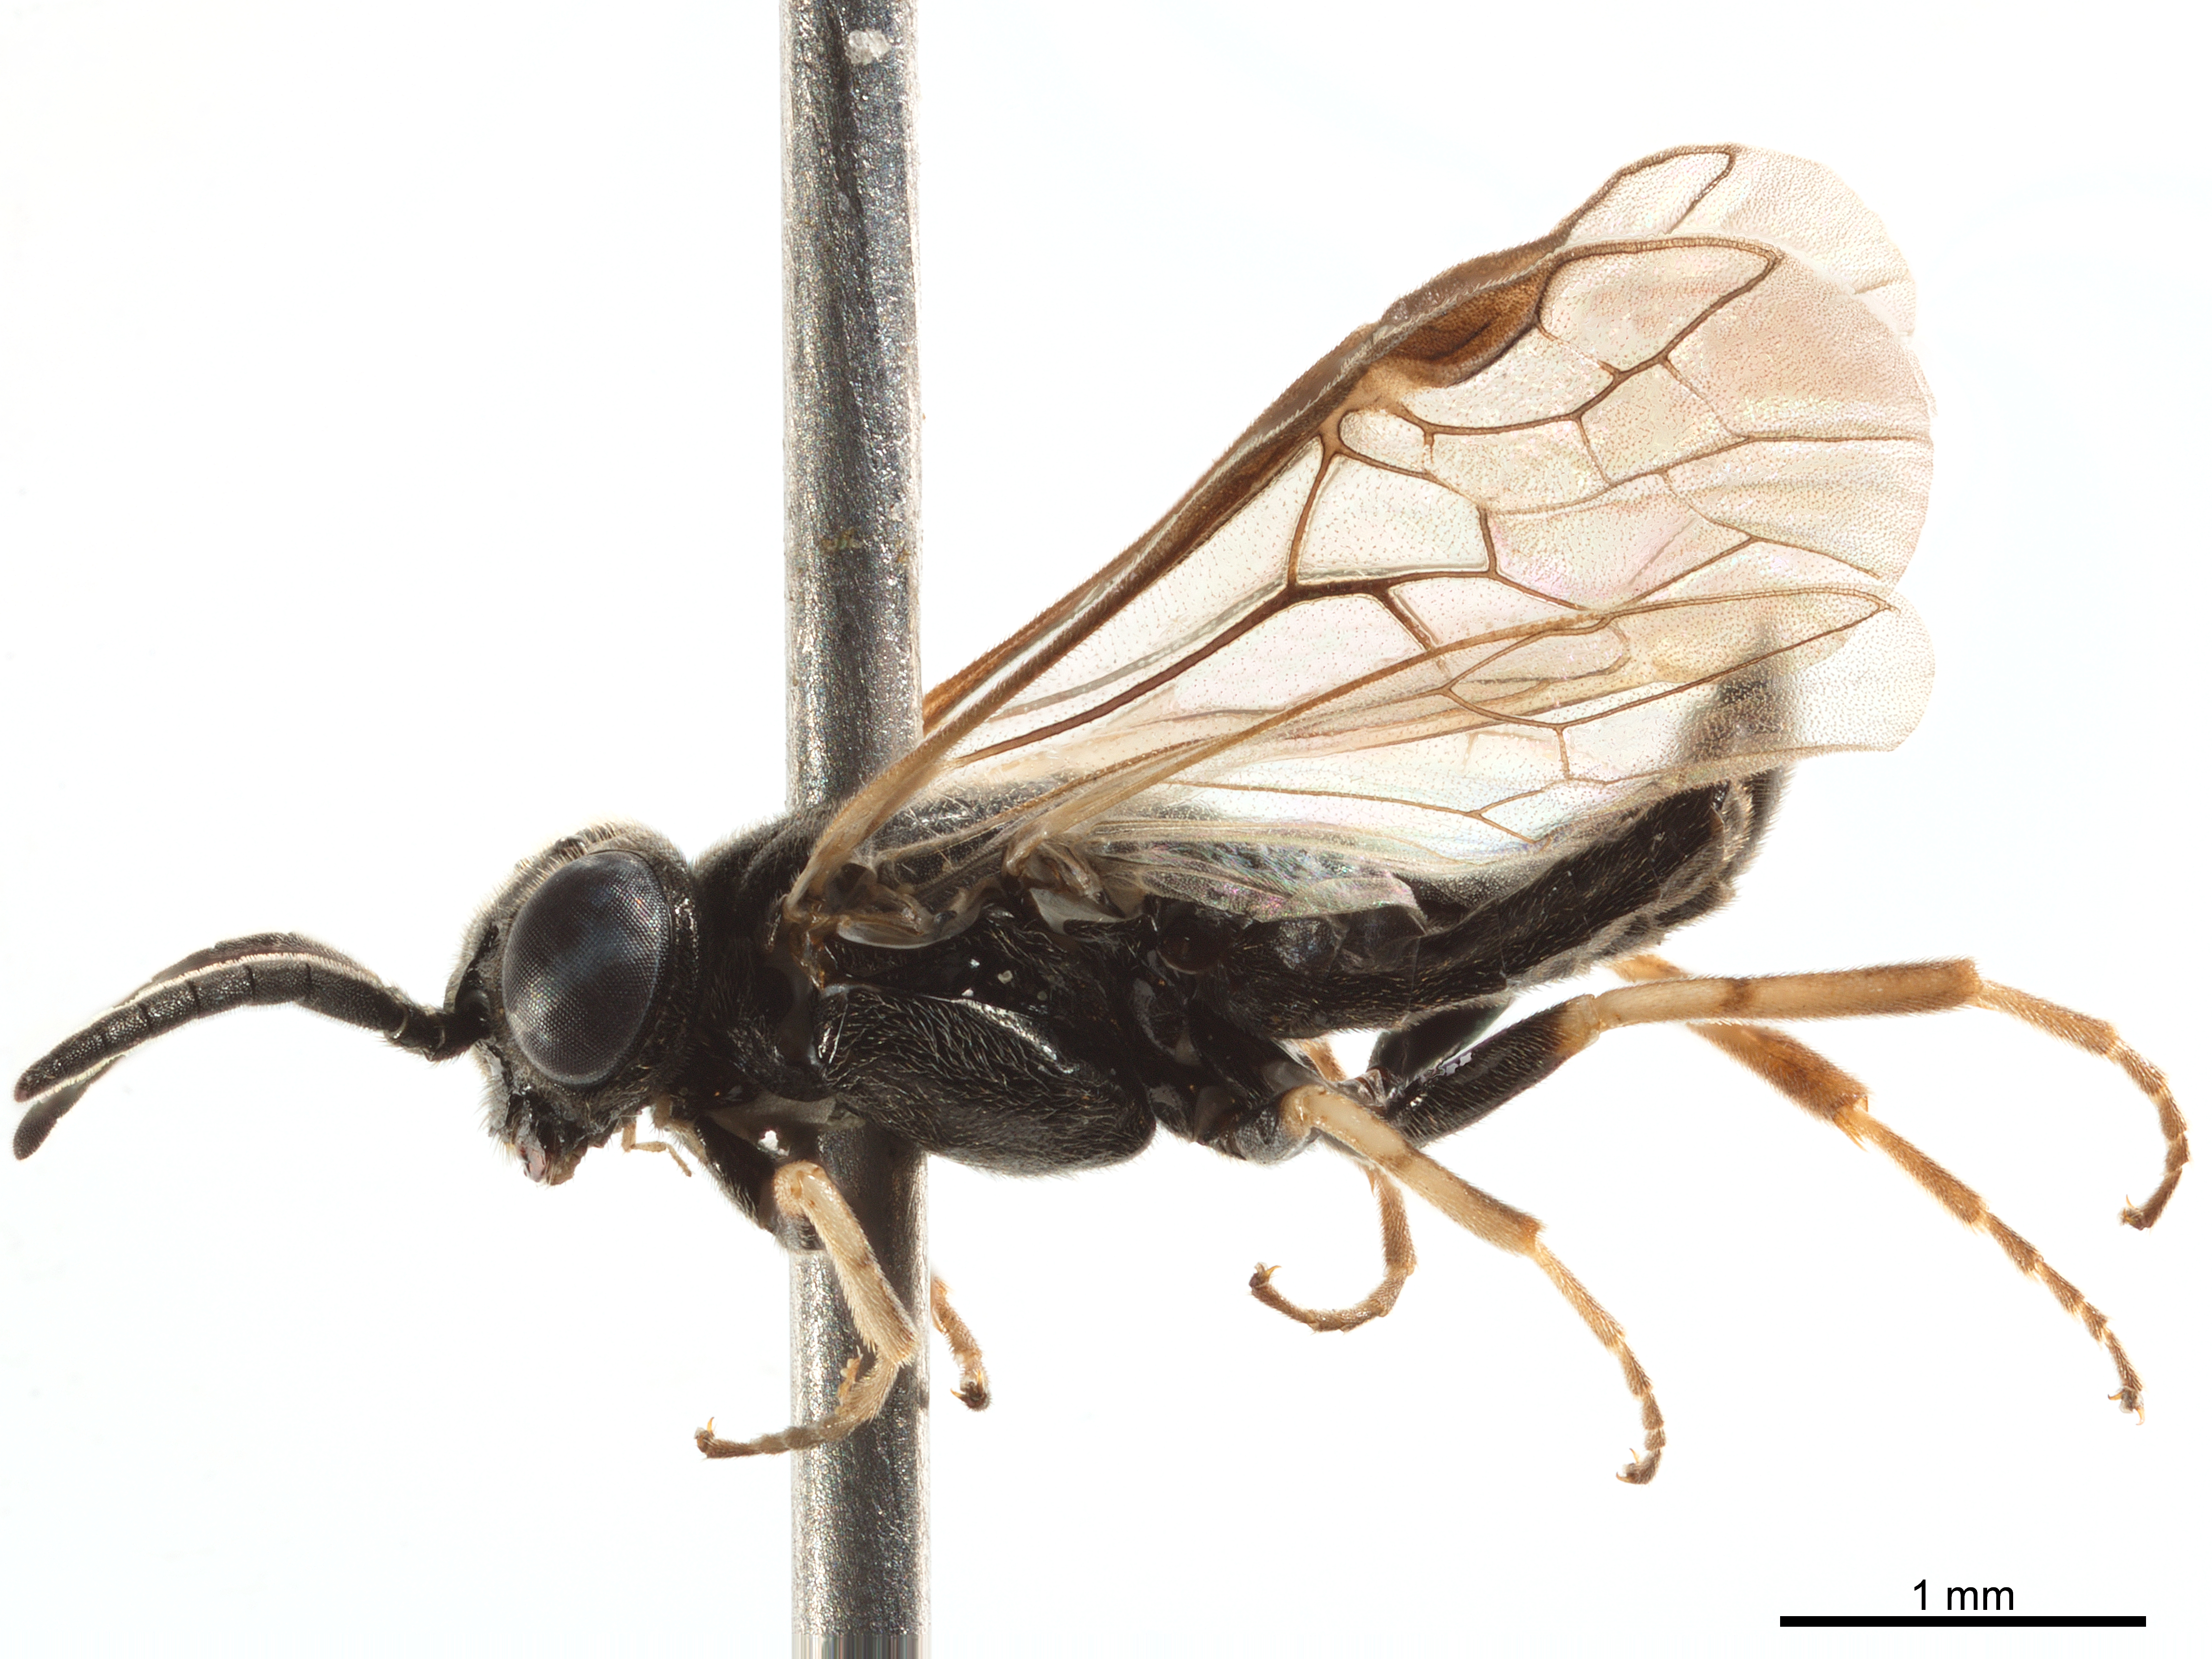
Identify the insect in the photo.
Eupareophora parca
